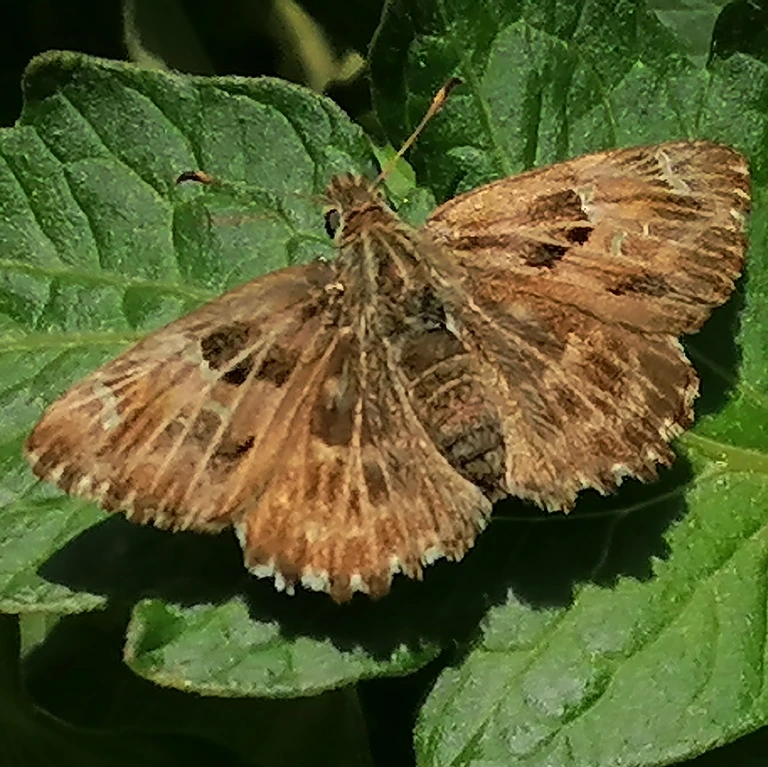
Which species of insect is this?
Carcharodus alceae
